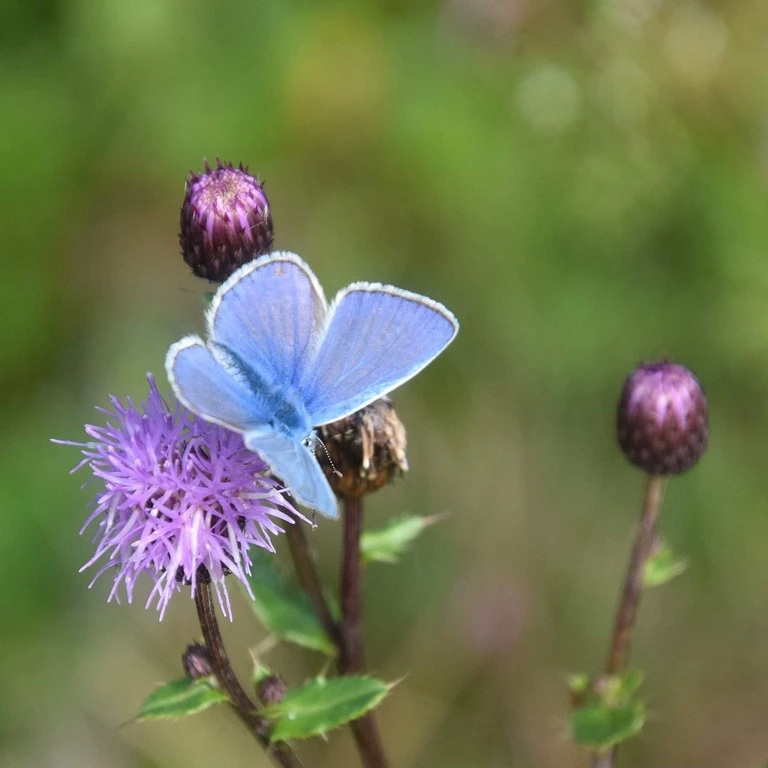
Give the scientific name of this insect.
Polyommatus icarus
